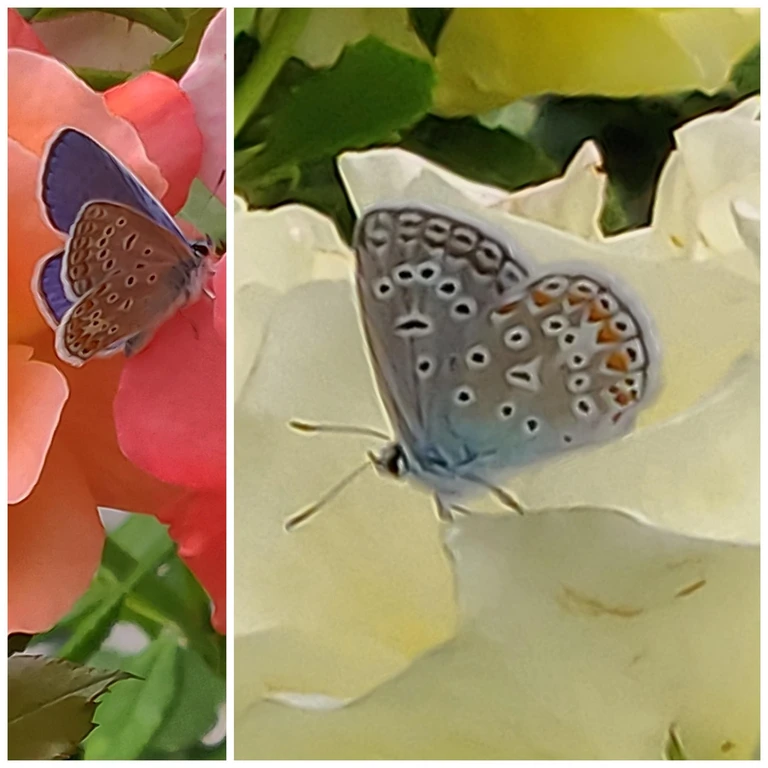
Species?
Polyommatus icarus
